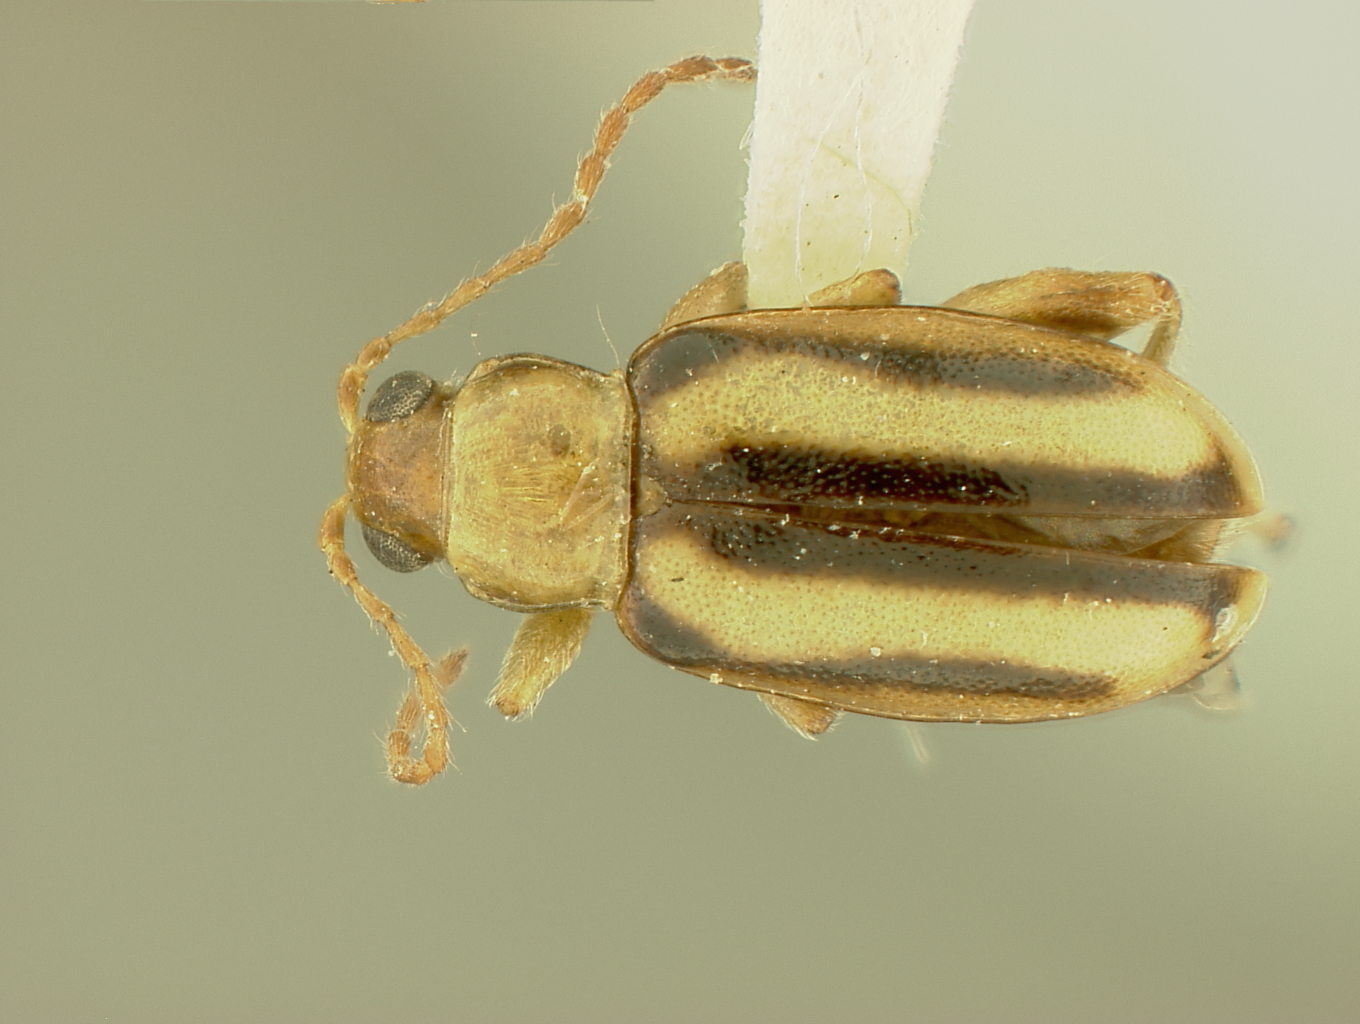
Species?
Systena mesochlora
